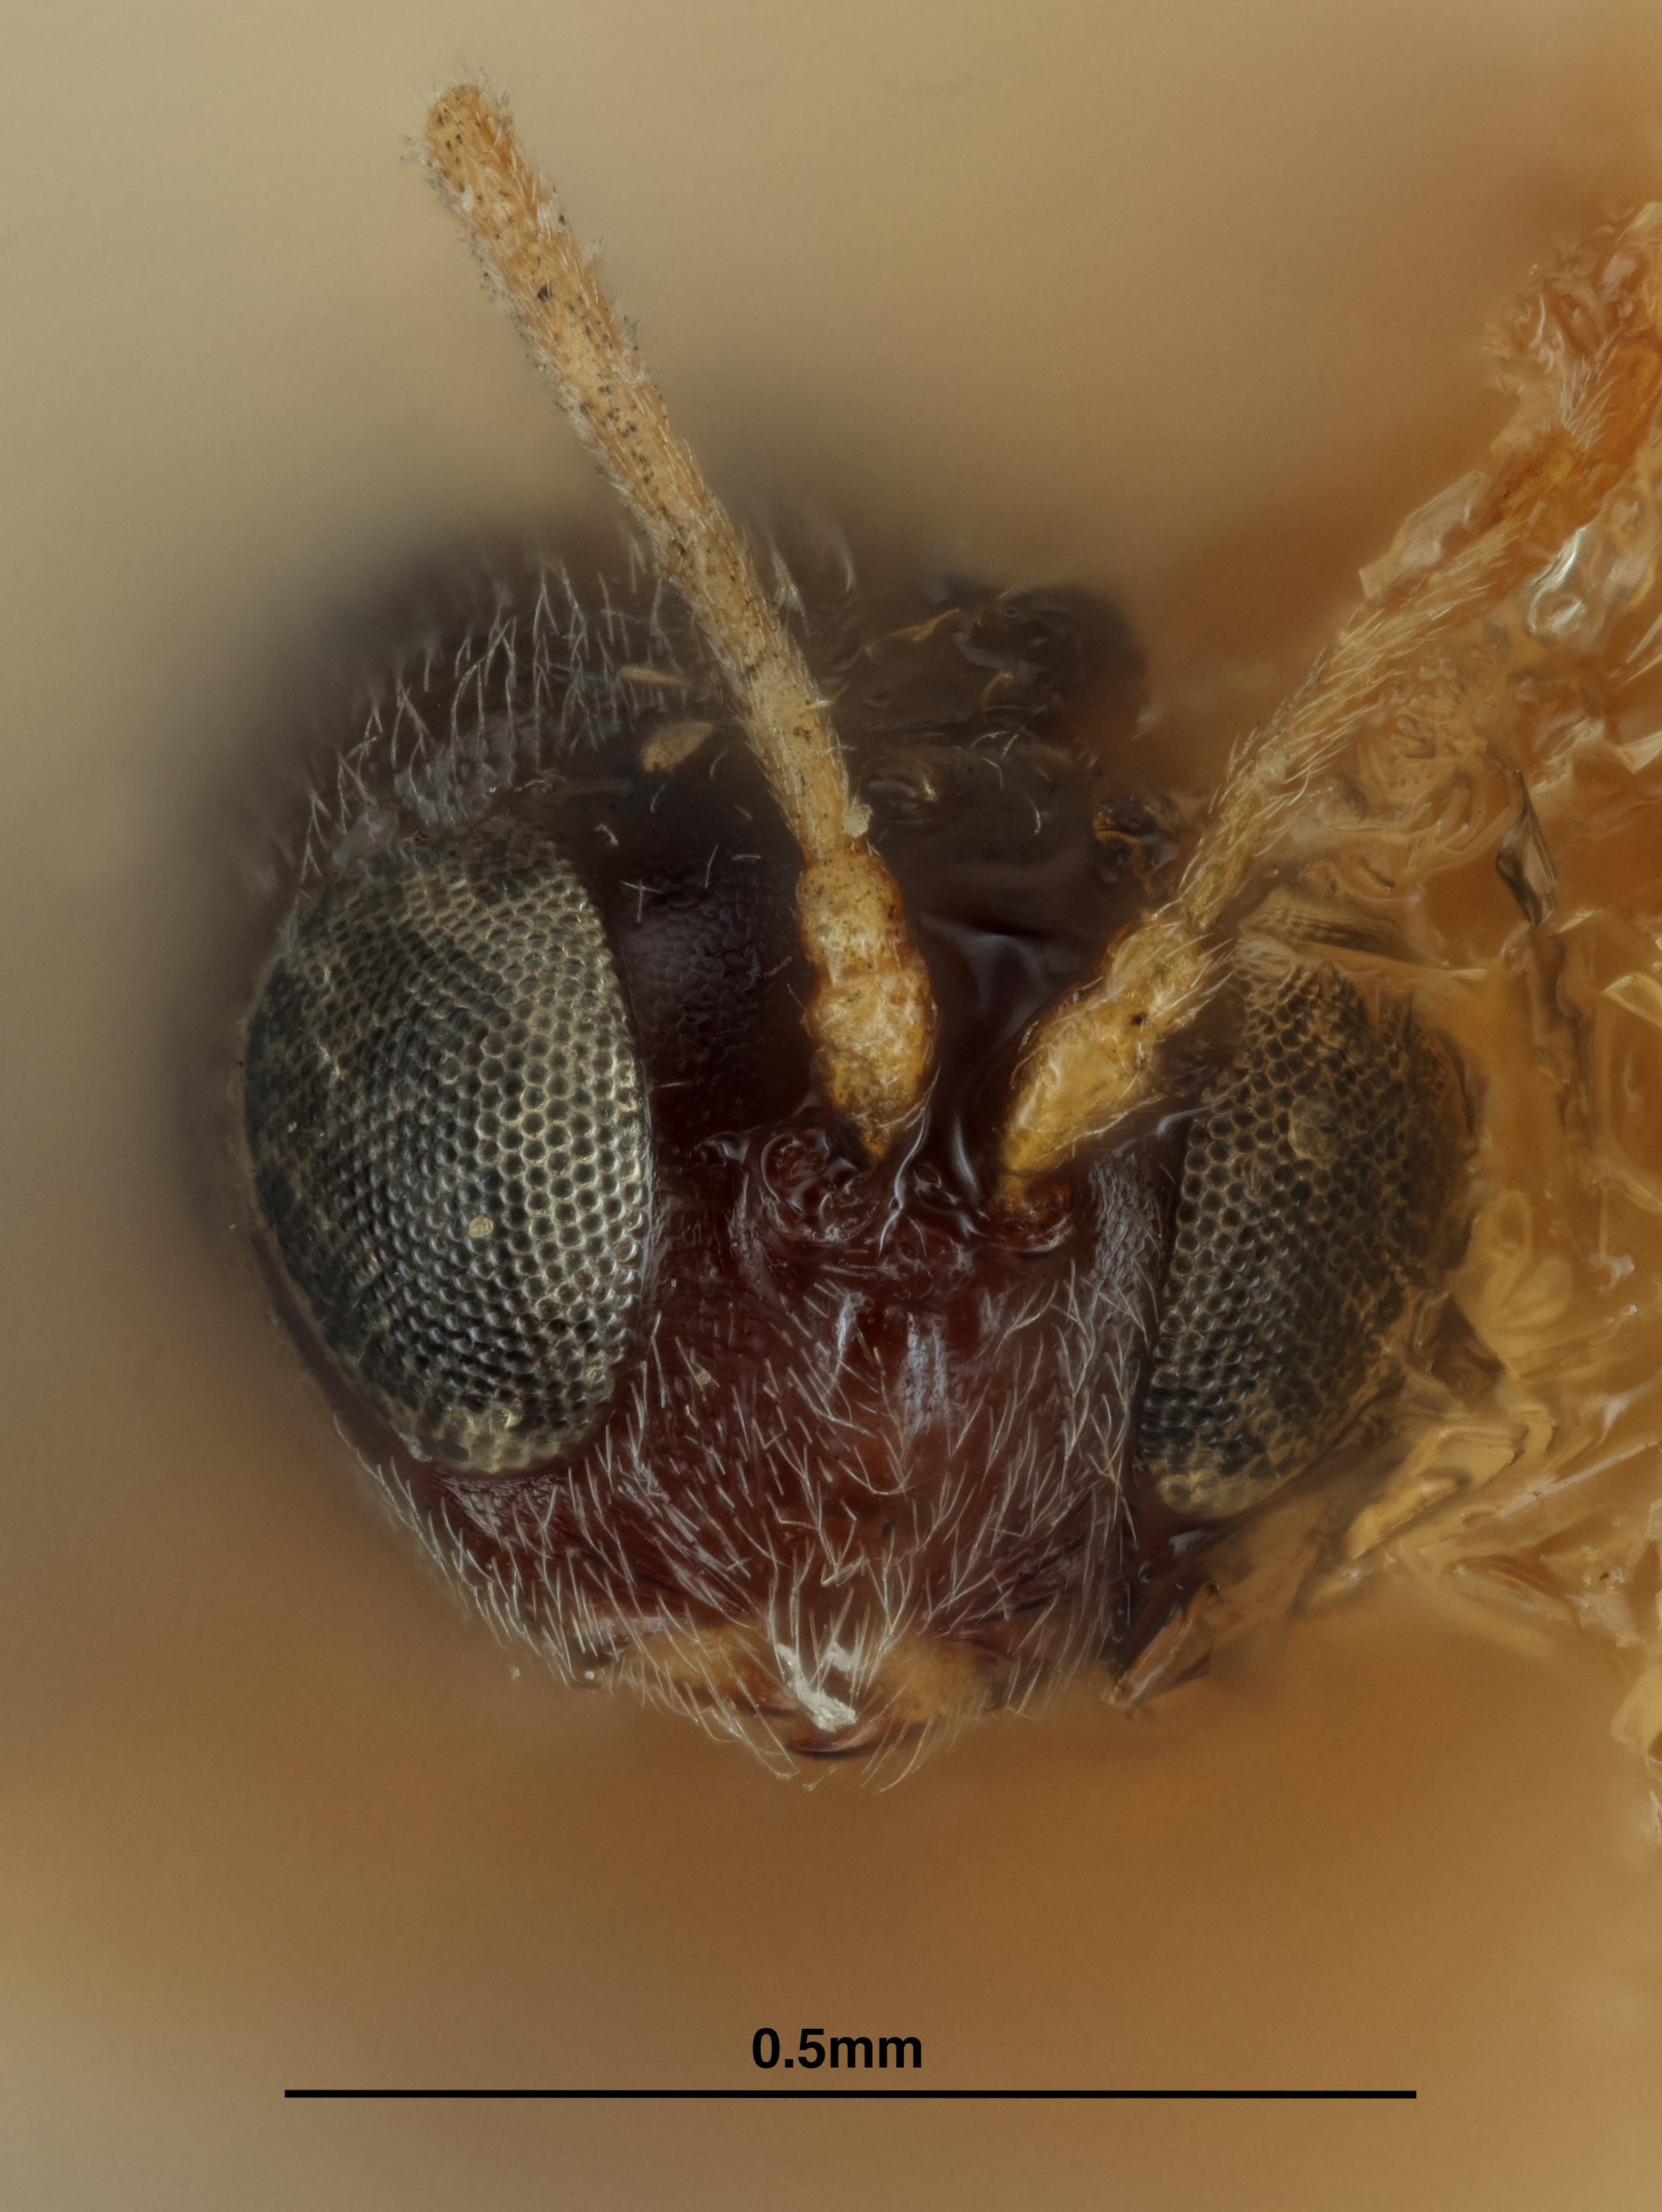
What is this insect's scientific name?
Ceroptres lanigerae
